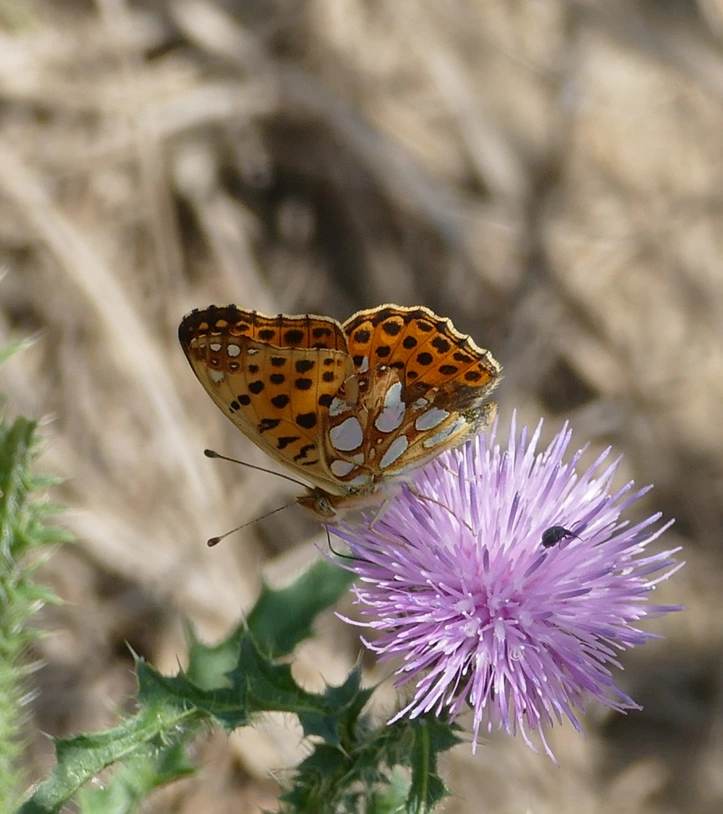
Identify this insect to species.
Issoria lathonia
